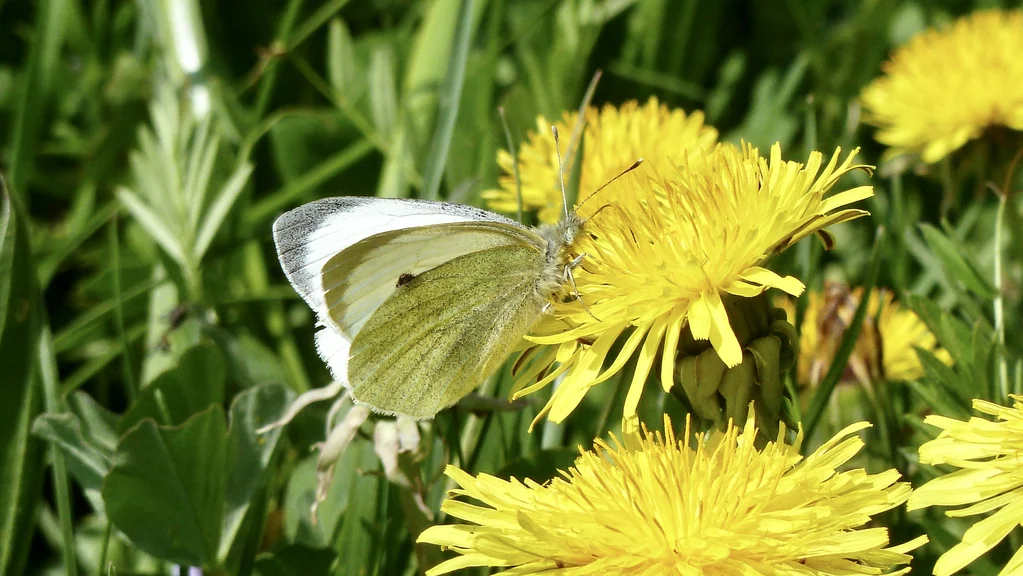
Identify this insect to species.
Pieris brassicae
